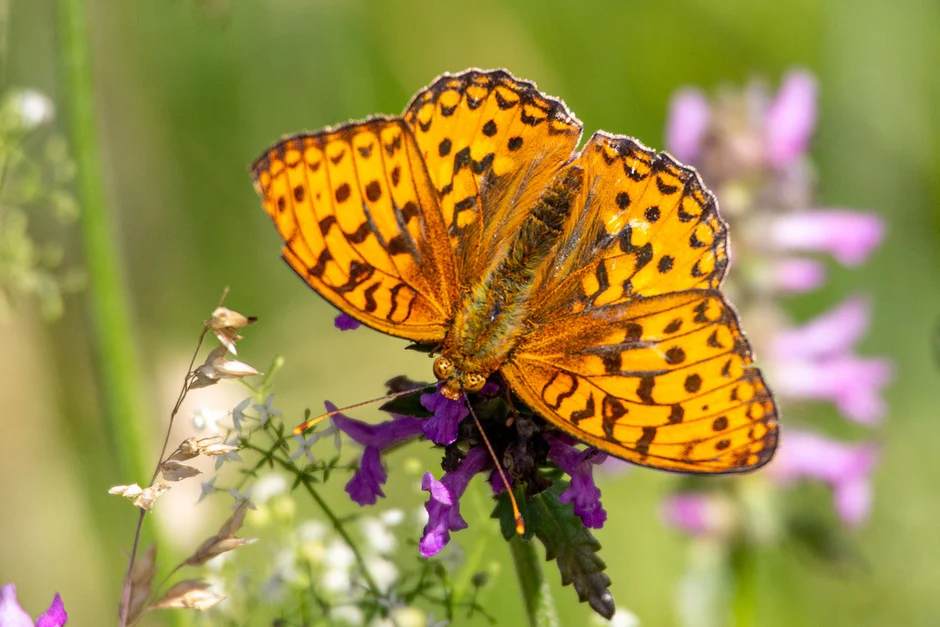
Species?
Fabriciana adippe
